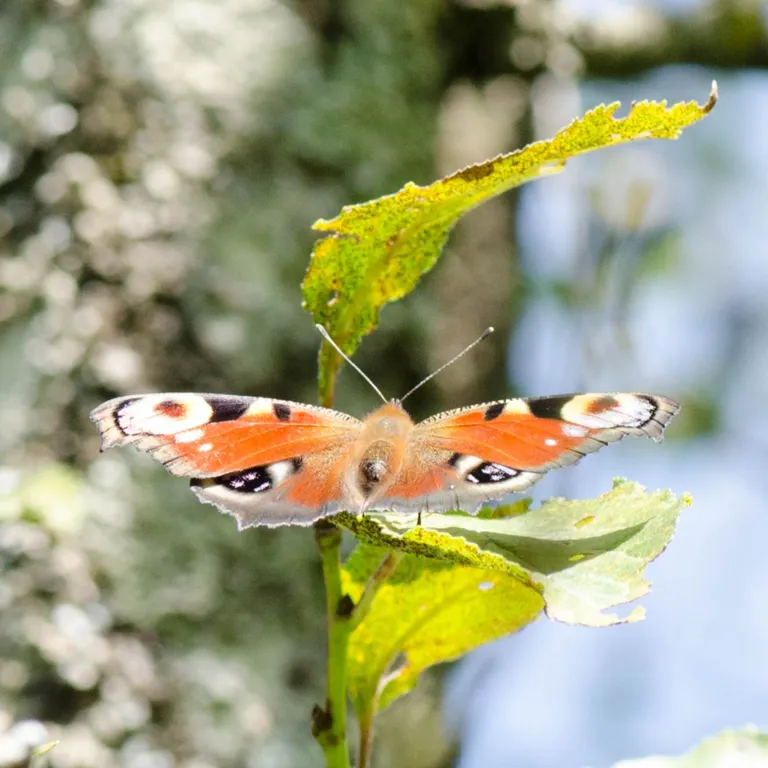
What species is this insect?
Aglais io
